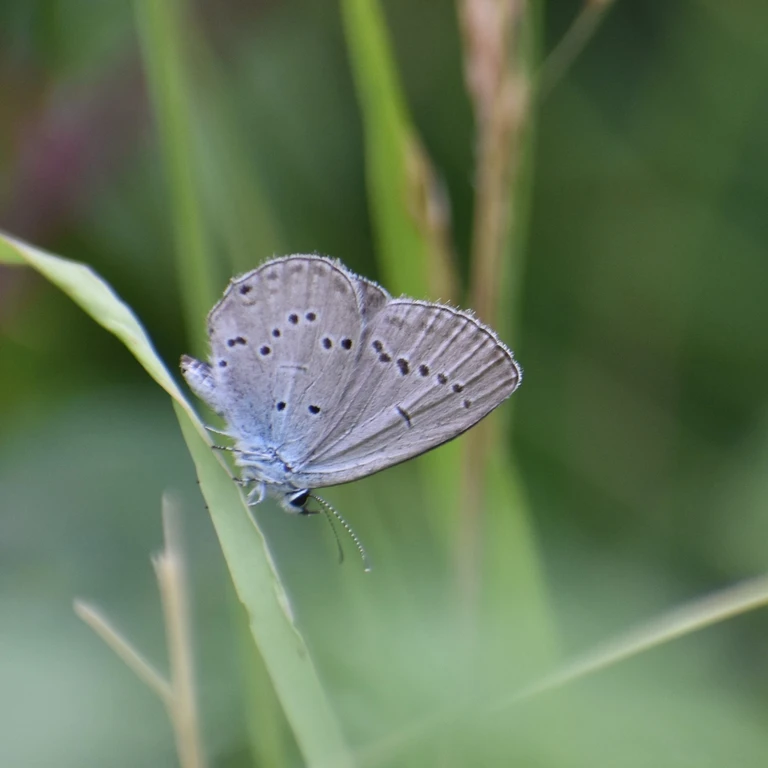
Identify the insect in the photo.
Cupido decolorata (also Elkalyce decolorata)
